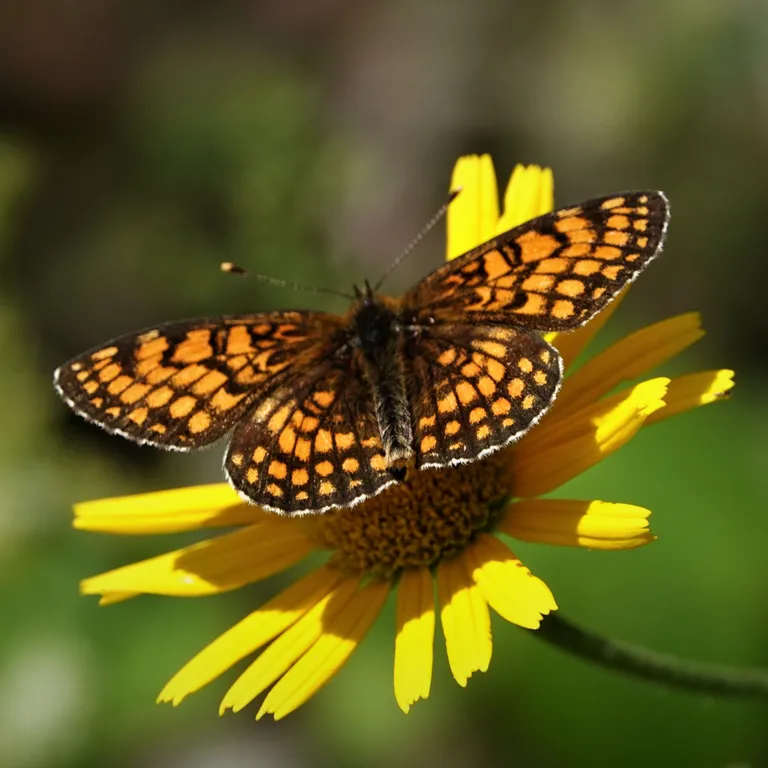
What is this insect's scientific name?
Melitaea athalia
